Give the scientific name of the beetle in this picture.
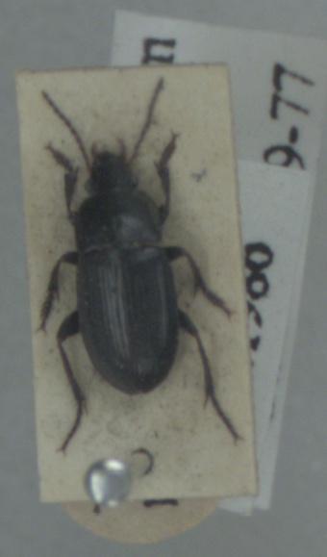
Harpalus anxius
